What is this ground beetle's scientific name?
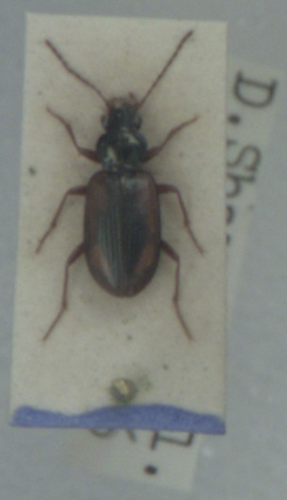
Bembidion maritimum
